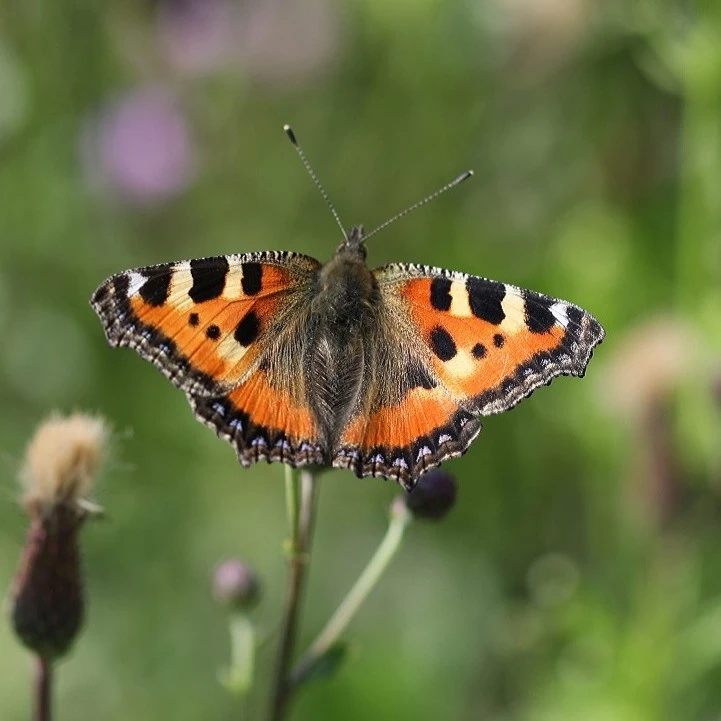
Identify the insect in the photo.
Aglais urticae
